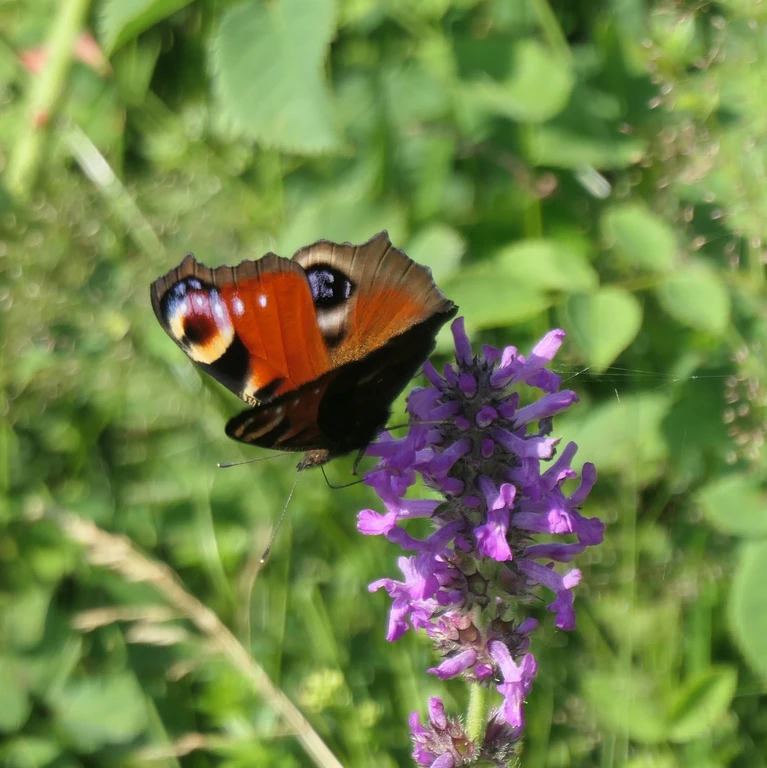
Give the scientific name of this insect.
Aglais io
